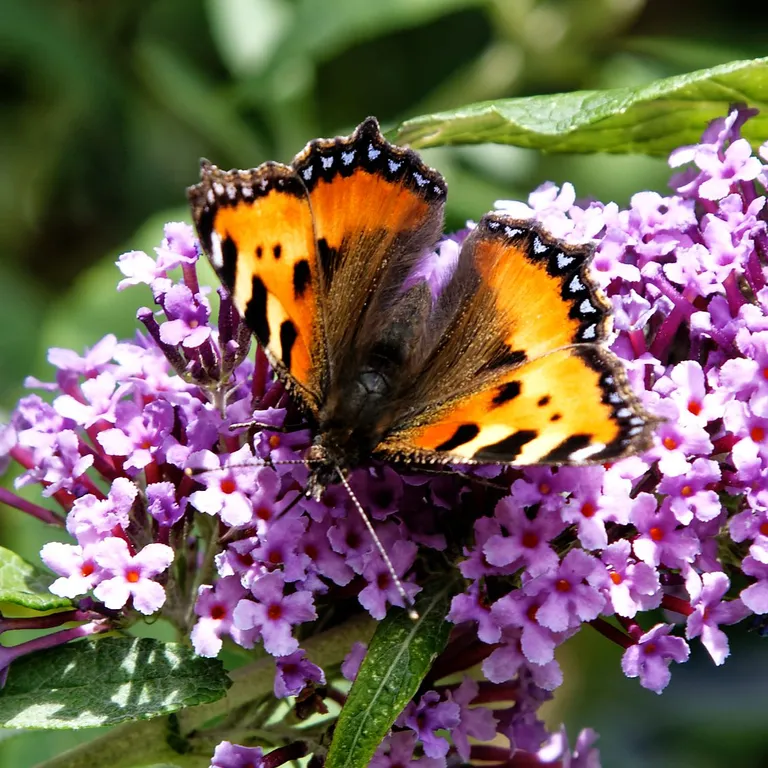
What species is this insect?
Aglais urticae
